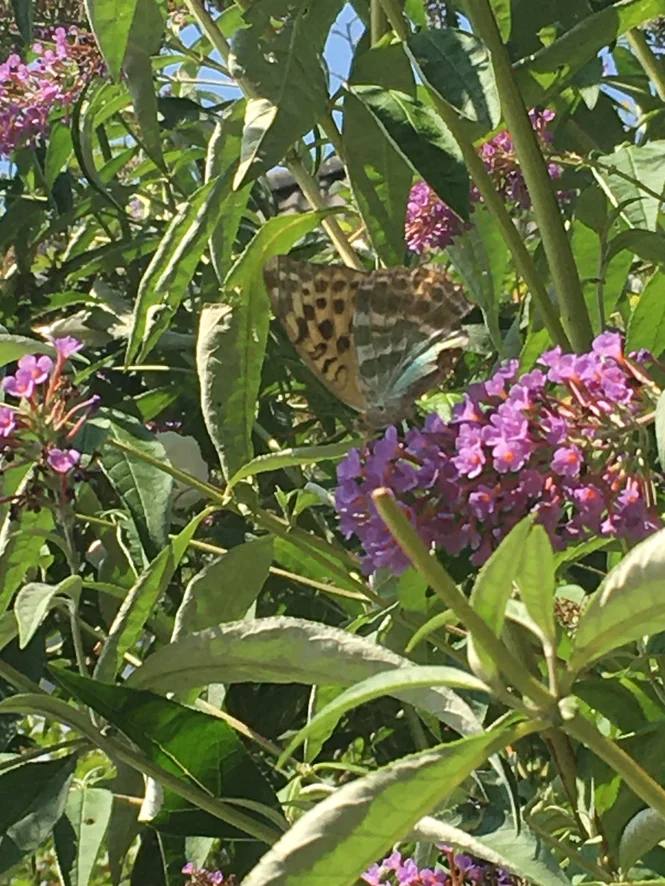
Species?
Argynnis paphia
